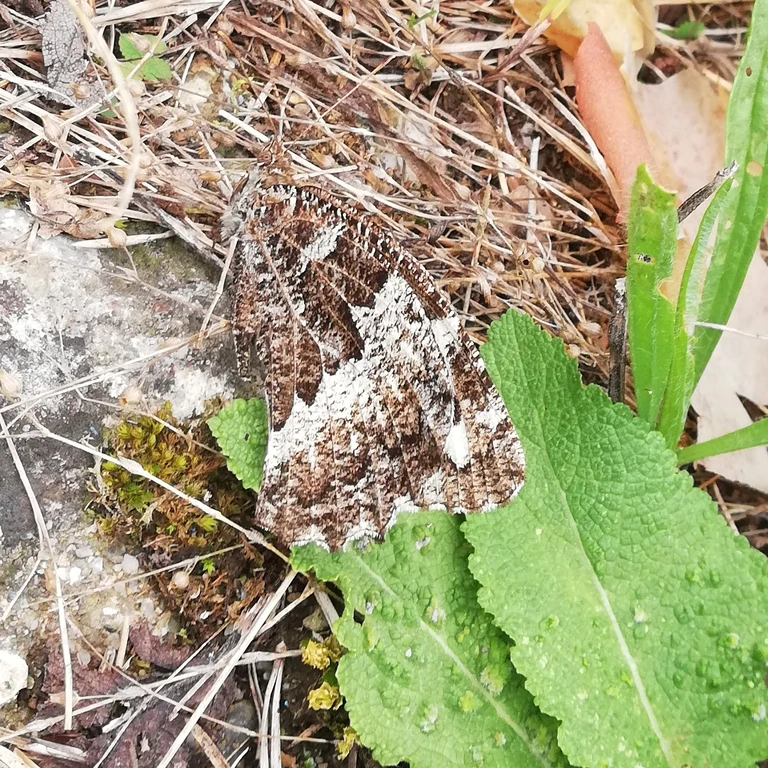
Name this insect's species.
Brintesia circe
